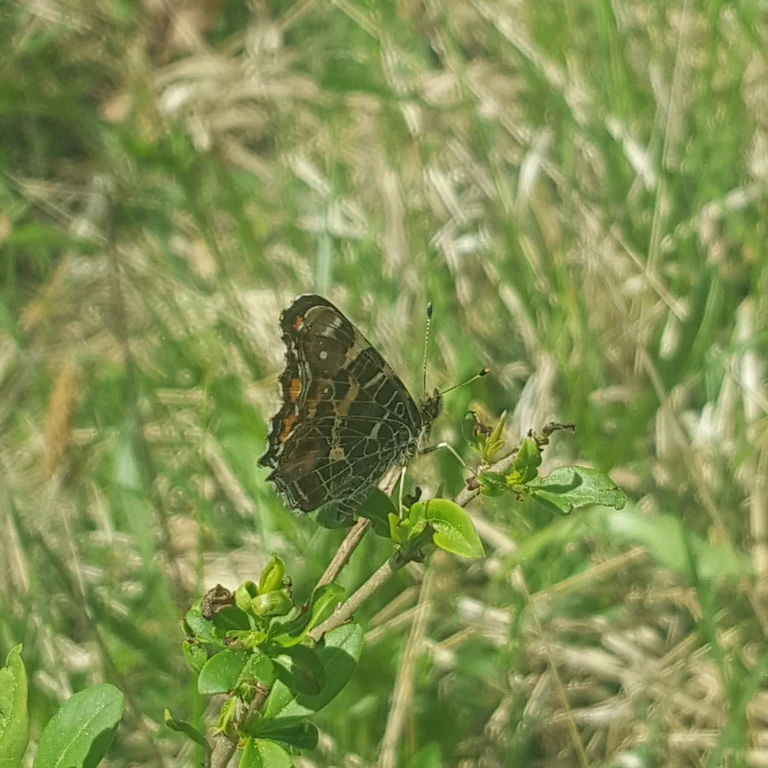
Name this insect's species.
Araschnia levana
